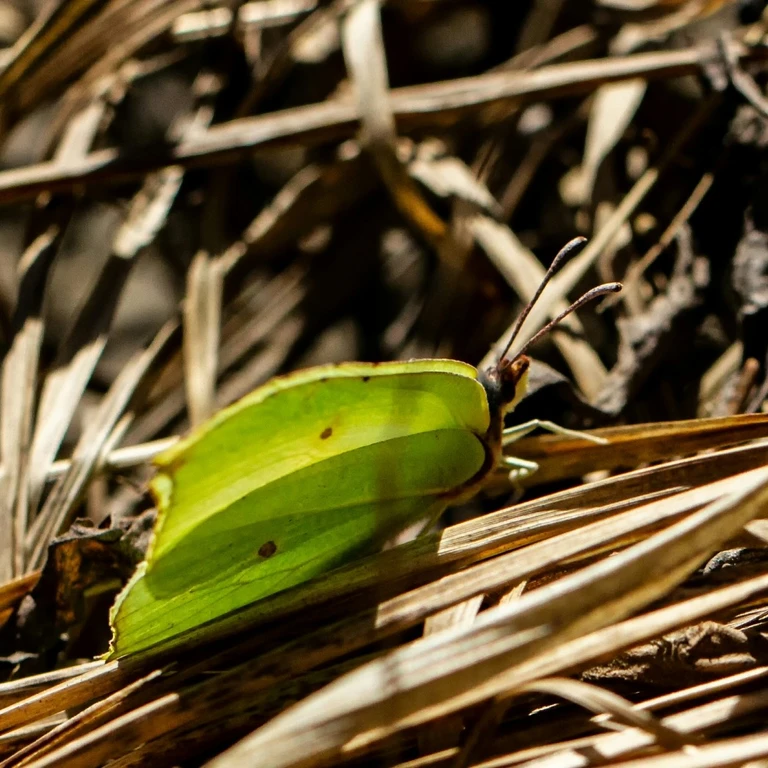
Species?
Gonepteryx rhamni
